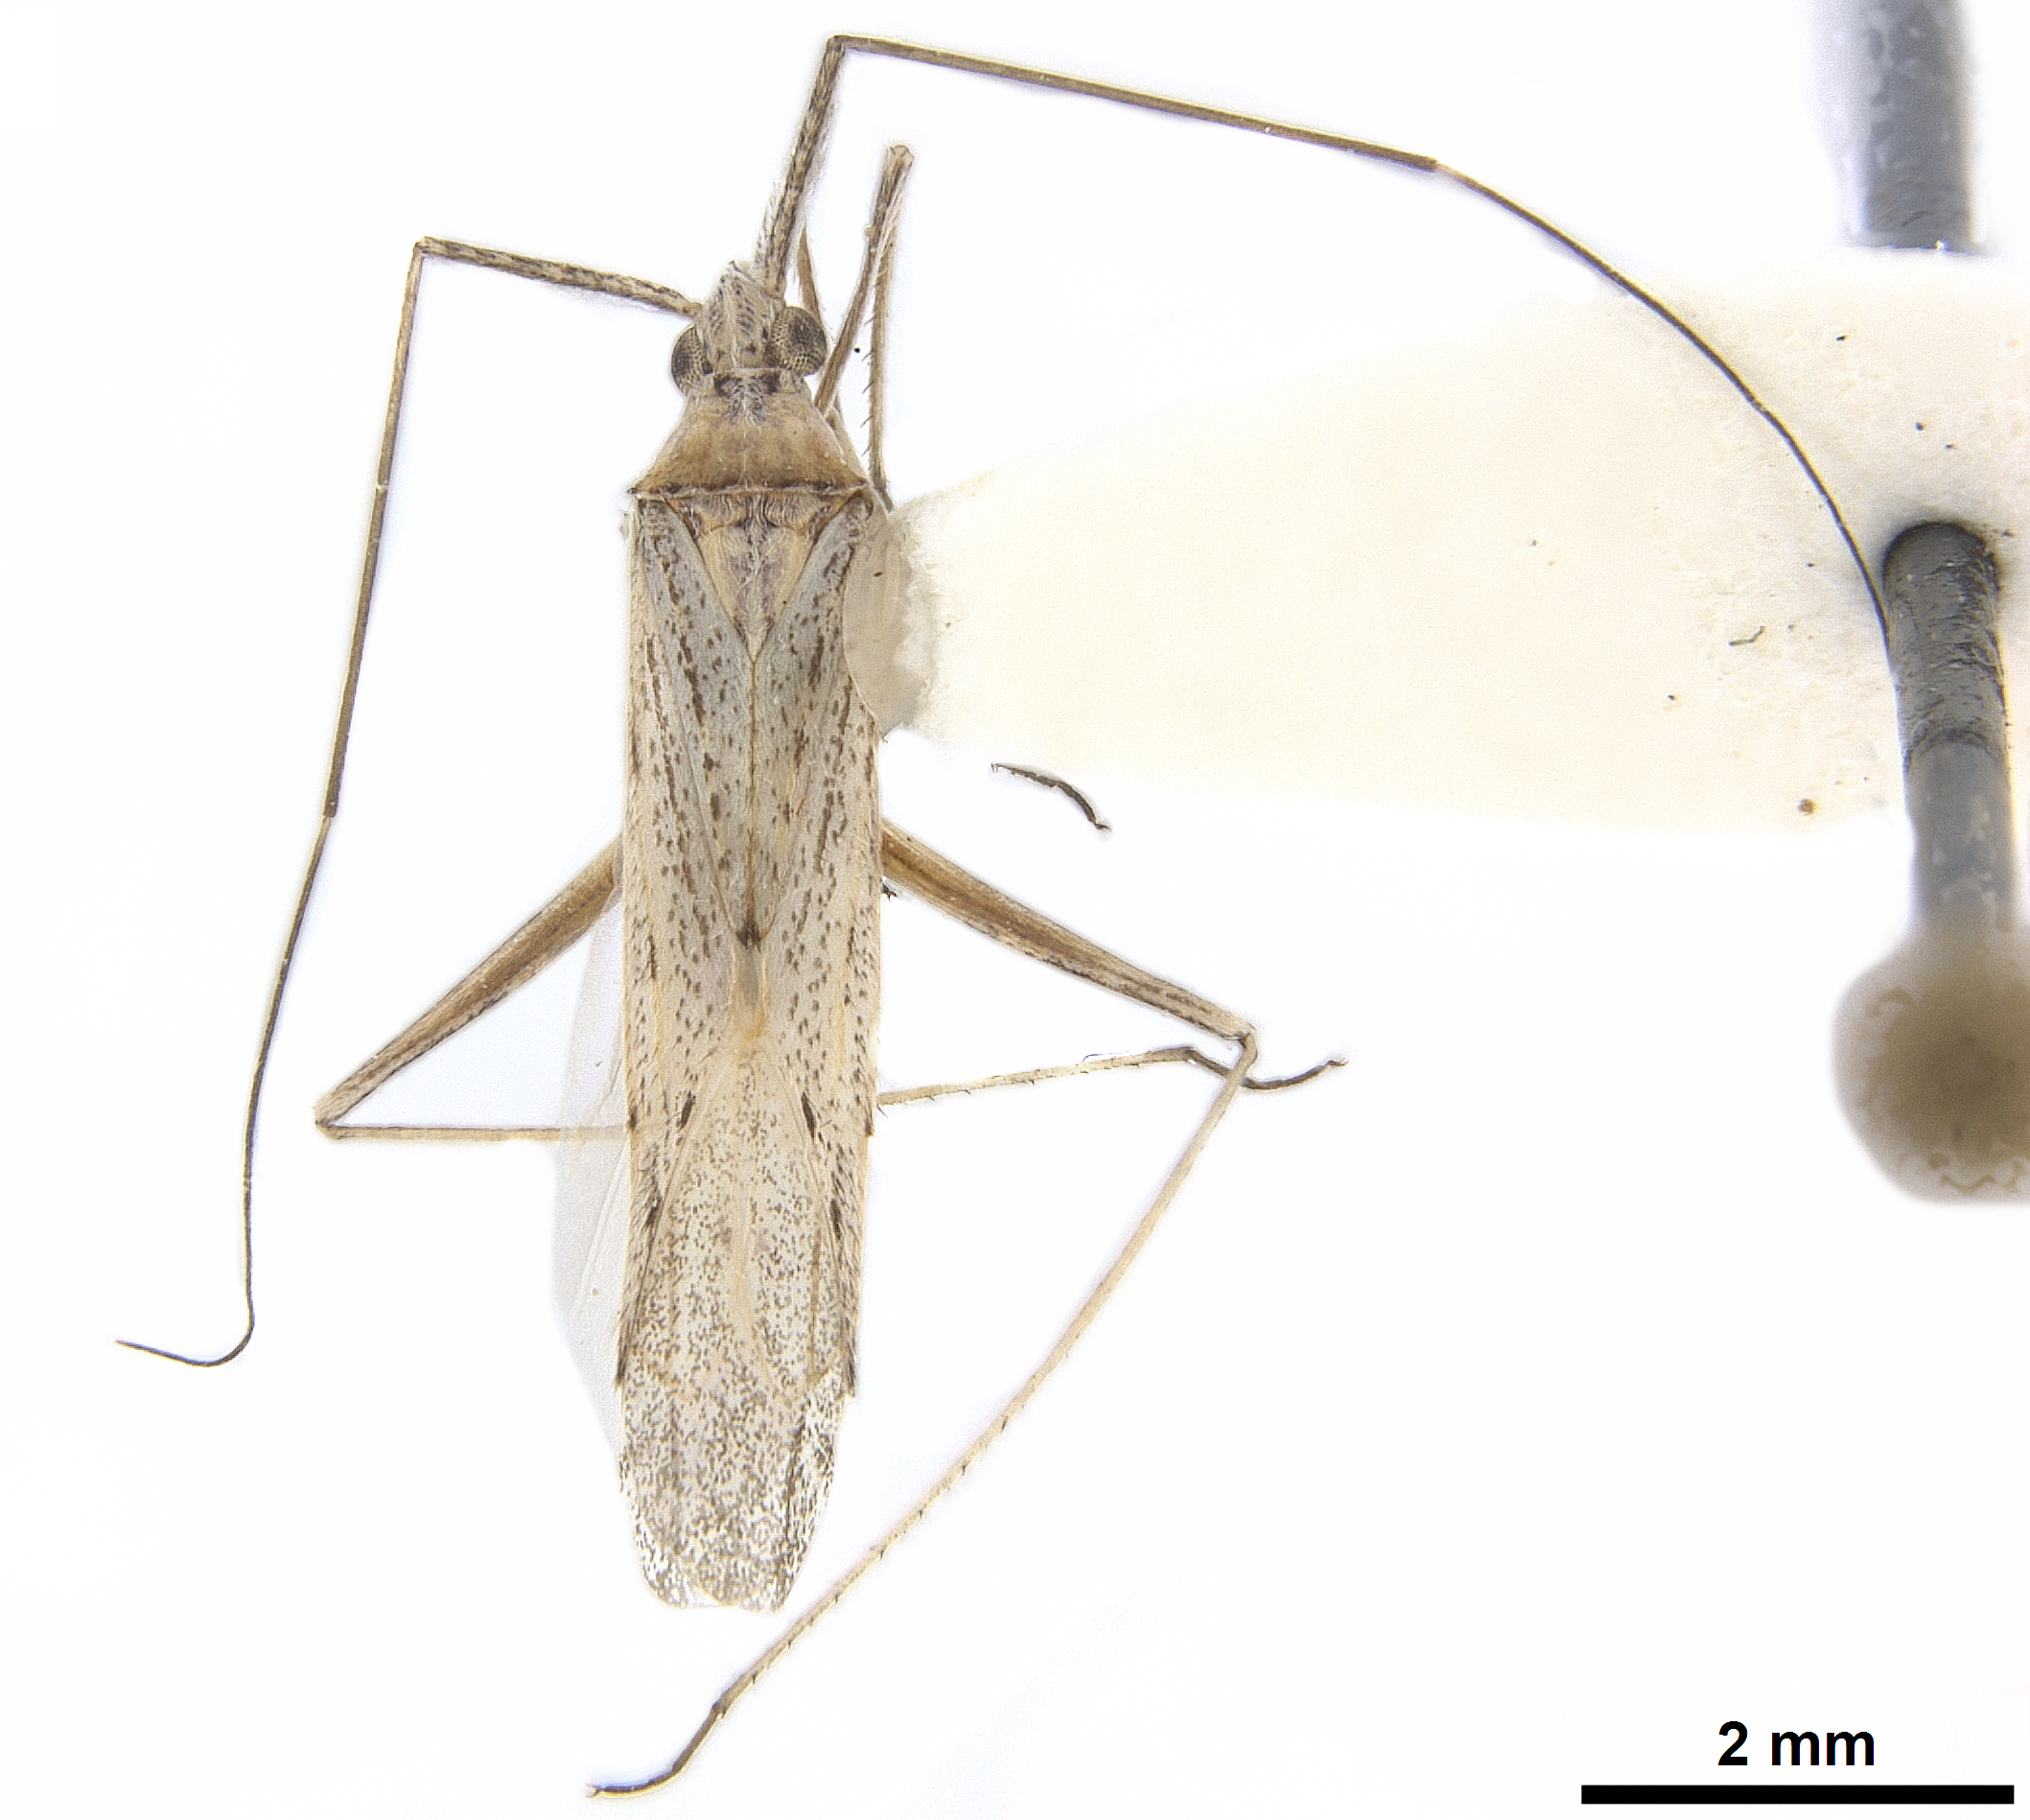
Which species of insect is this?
Gracilimiris strigosus
